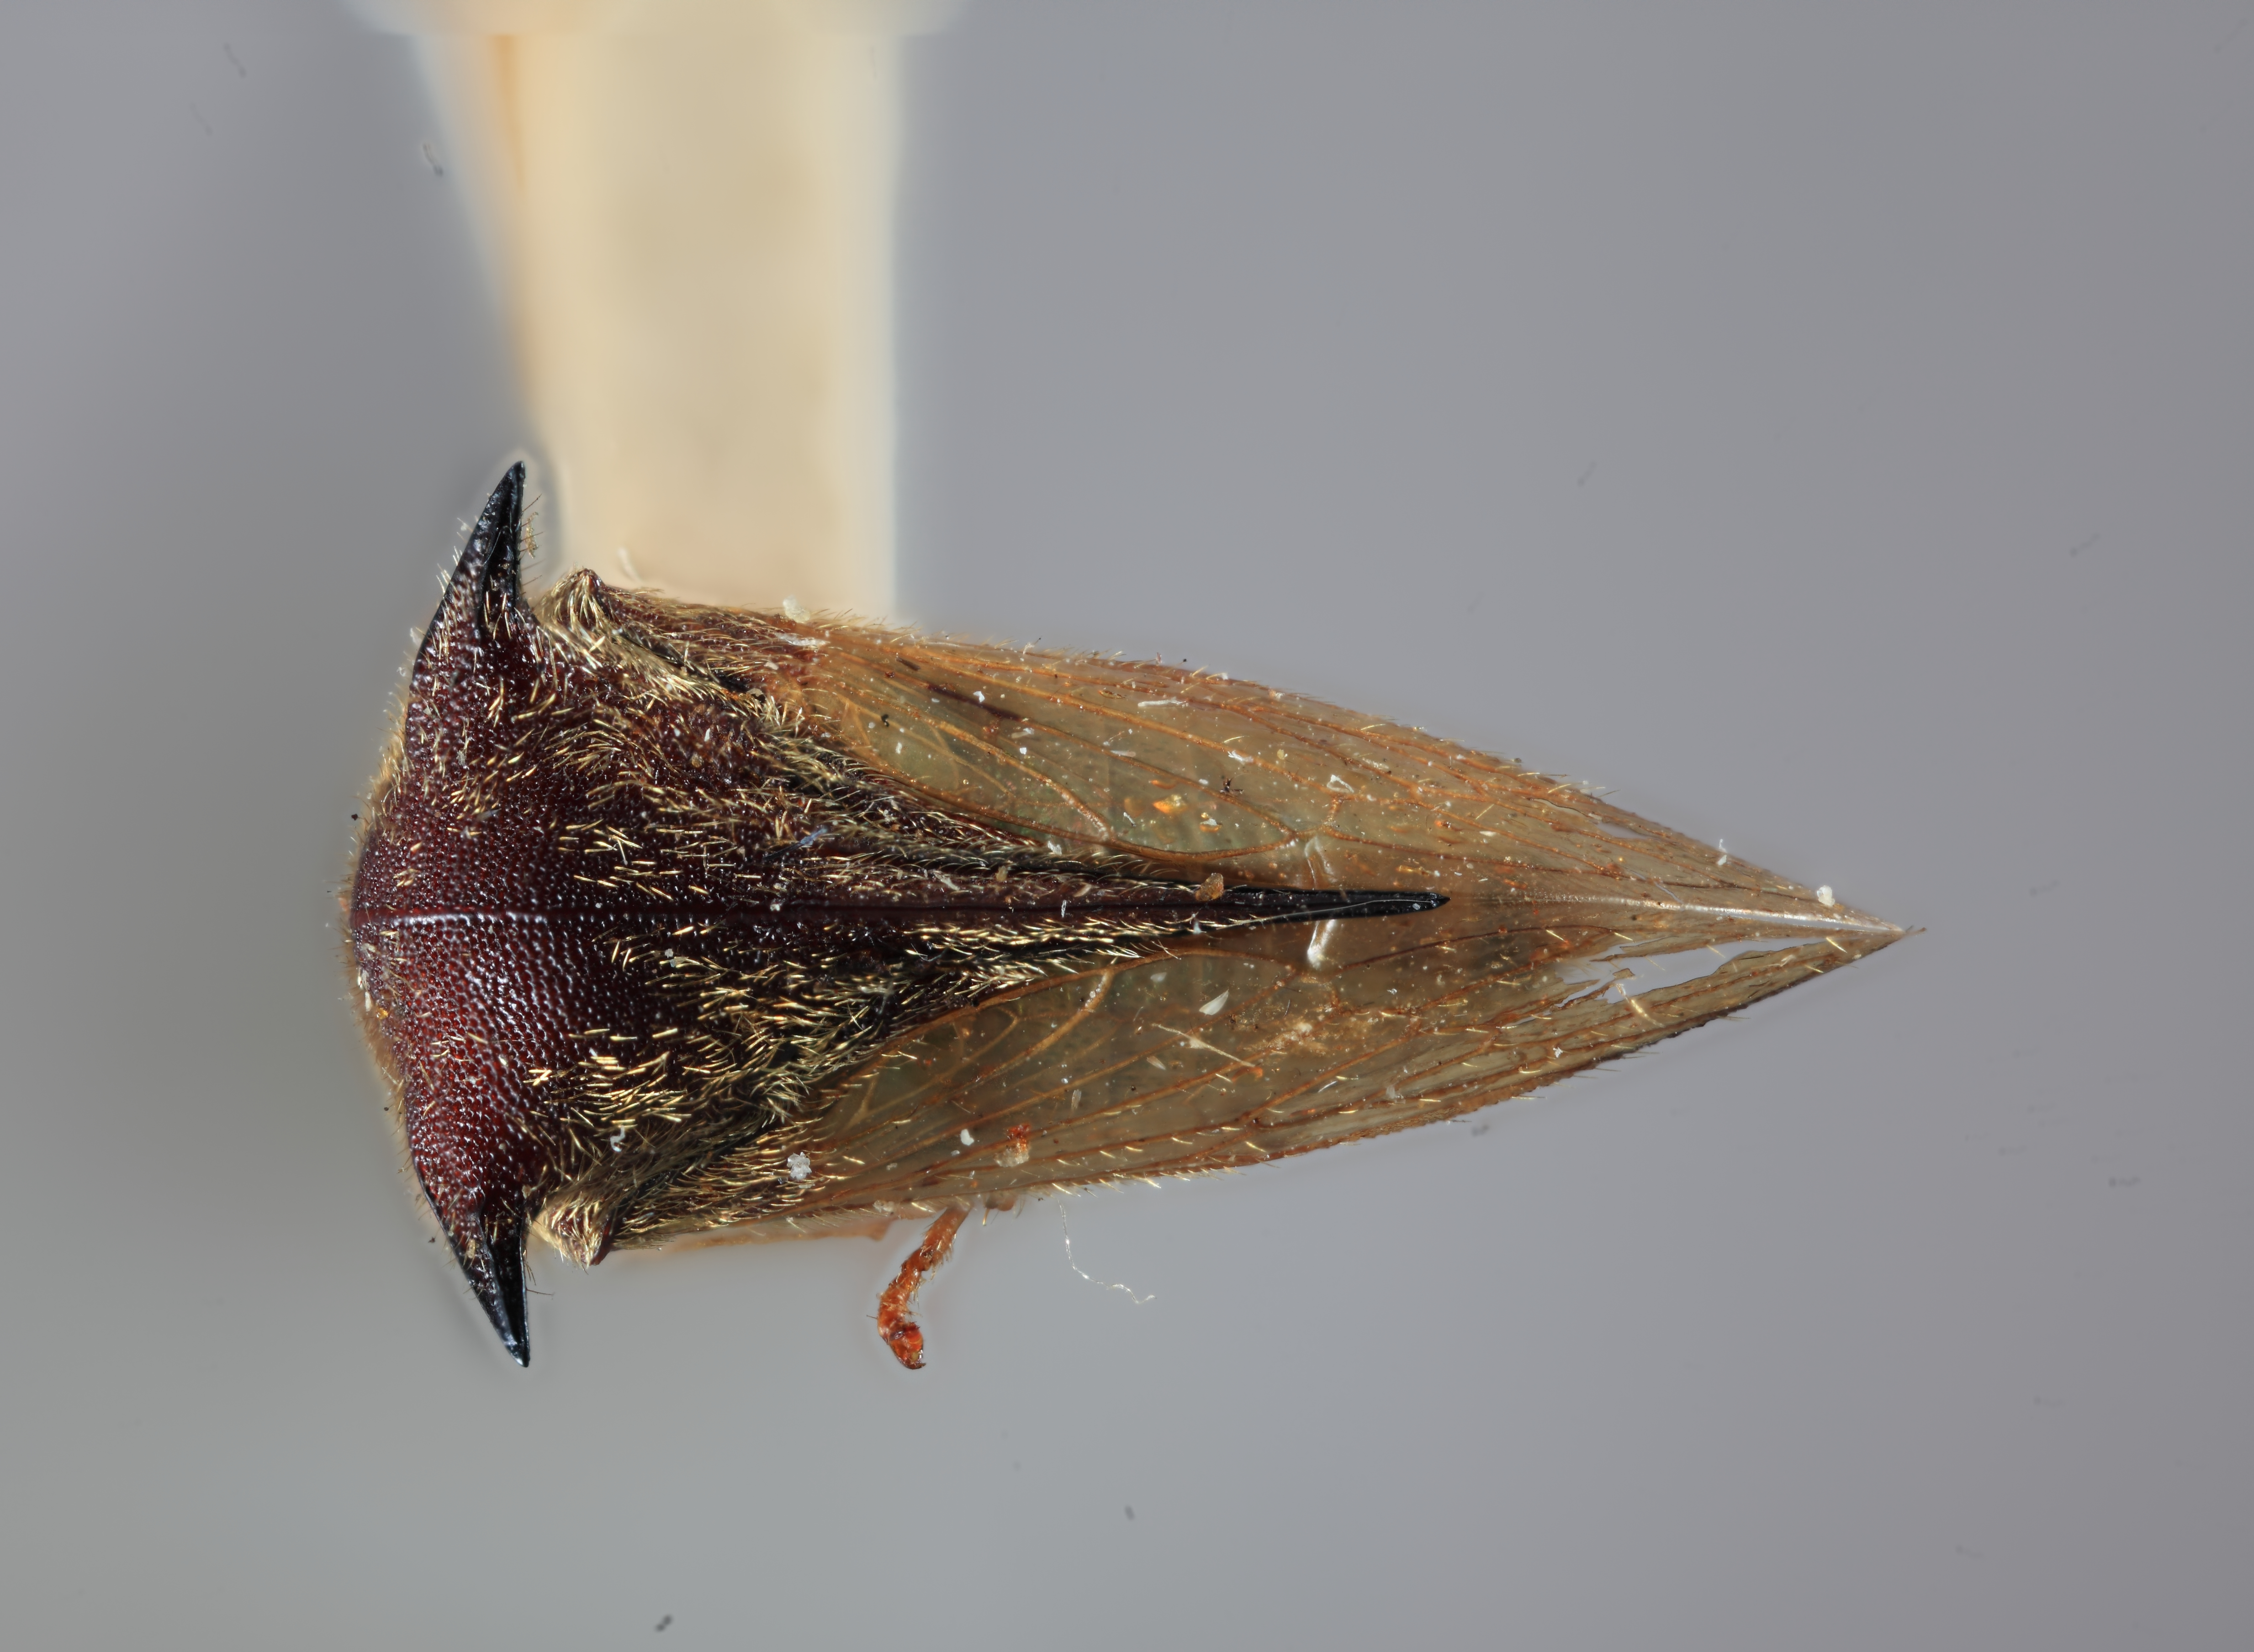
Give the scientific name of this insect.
Tricentrus spinus
